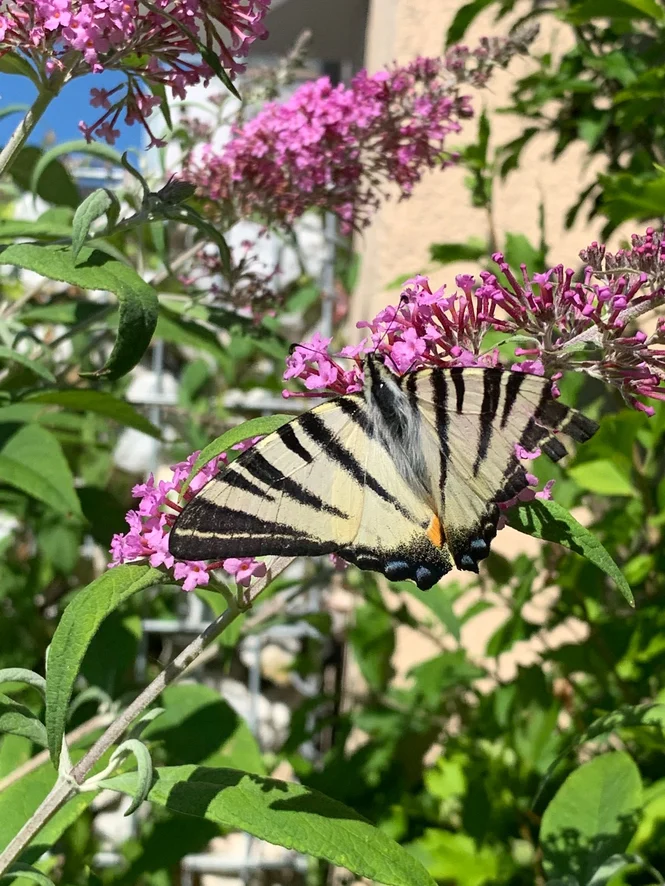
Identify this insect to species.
Iphiclides podalirius
